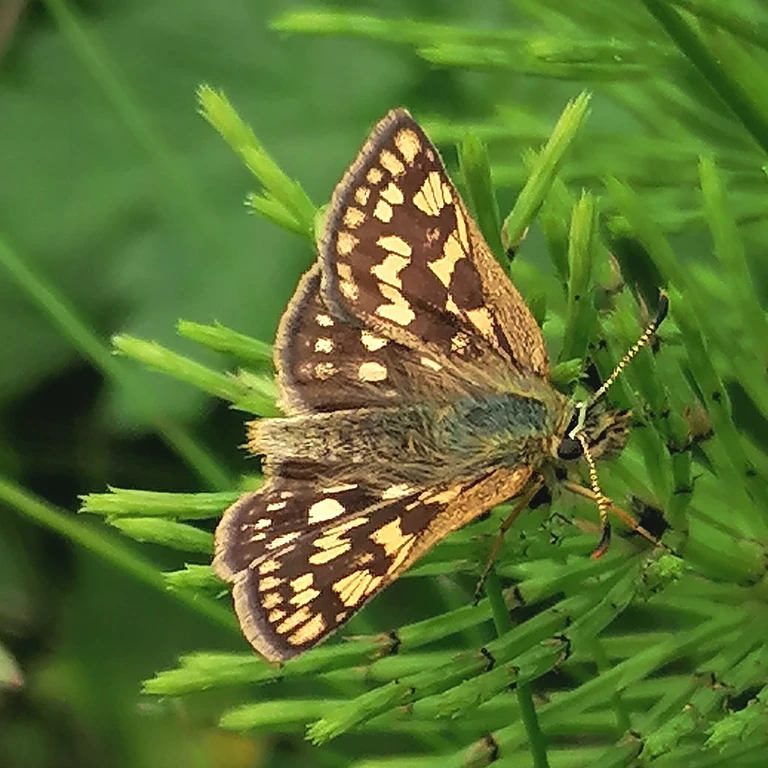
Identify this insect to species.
Carterocephalus palaemon
